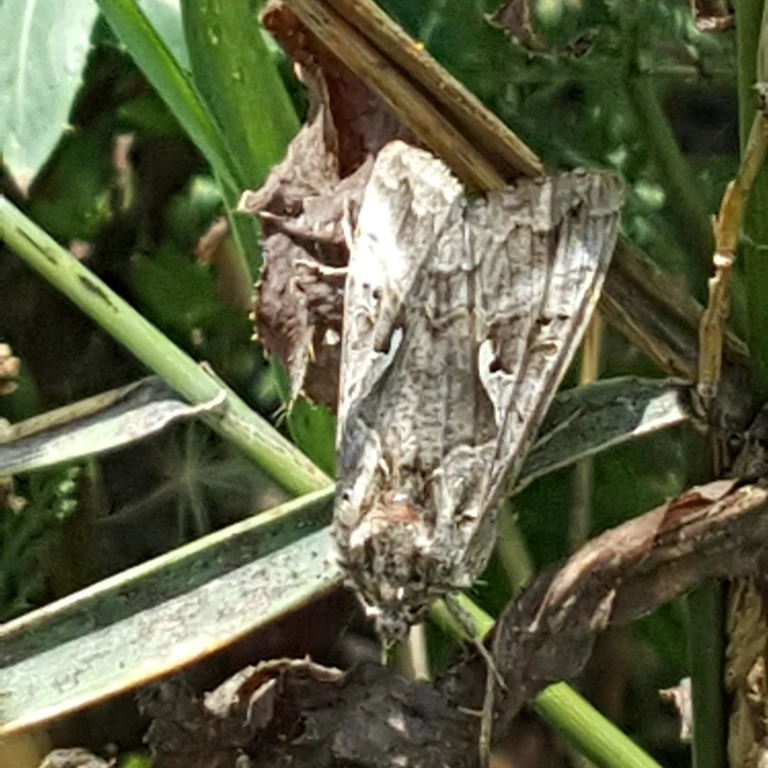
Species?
Autographa gamma
